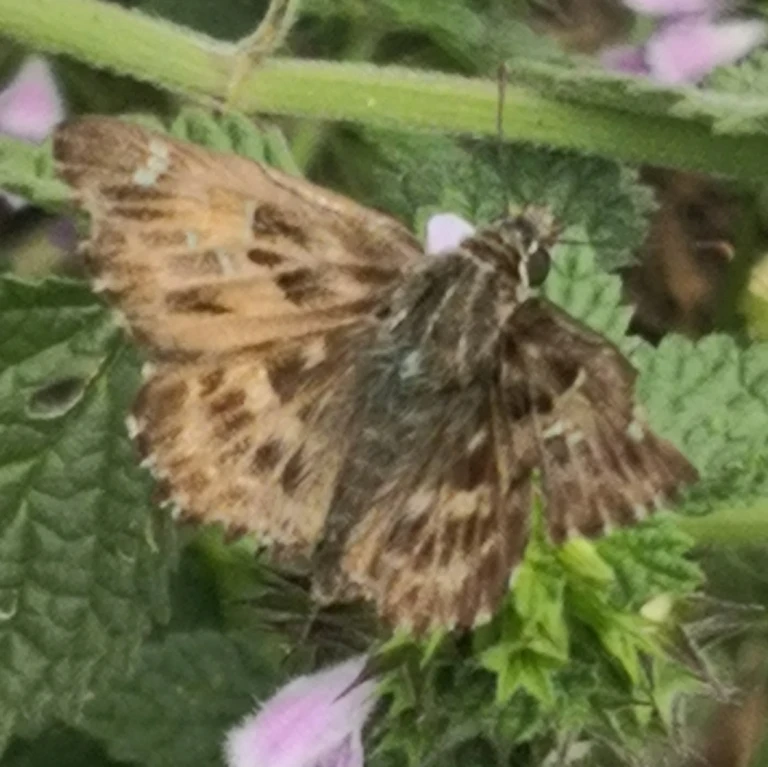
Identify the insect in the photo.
Carcharodus alceae
